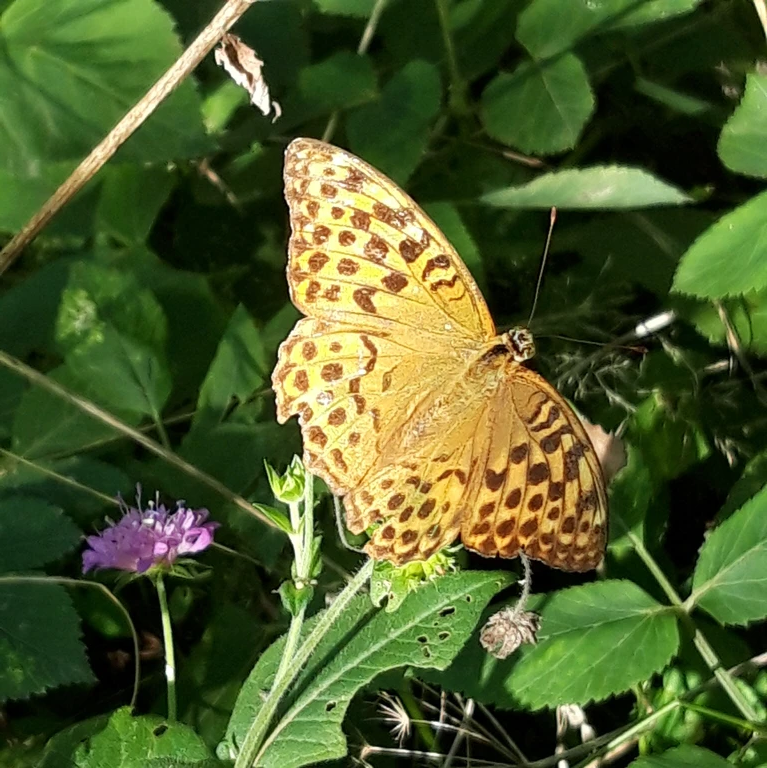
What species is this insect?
Argynnis paphia
